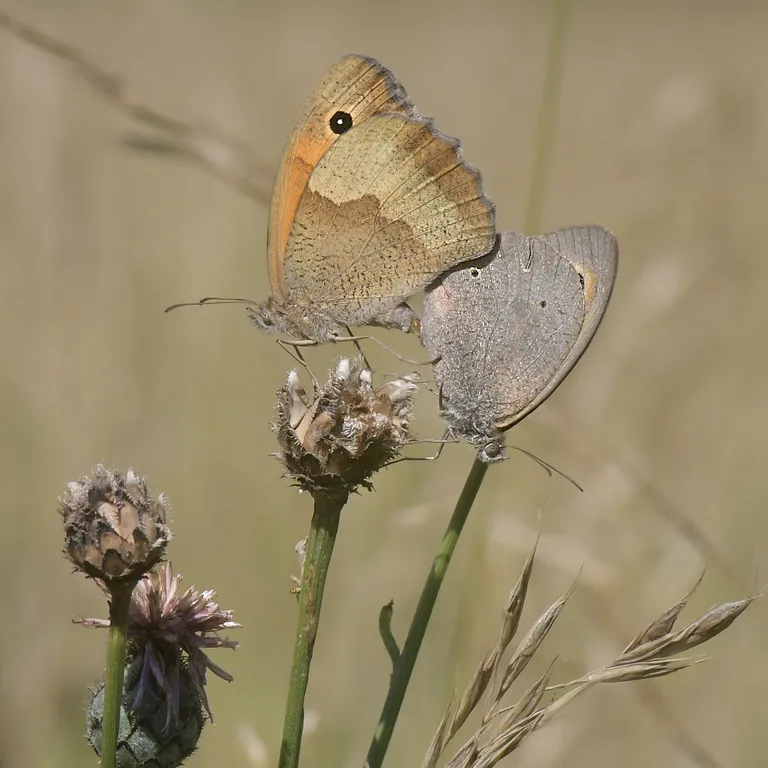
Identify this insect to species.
Maniola jurtina
